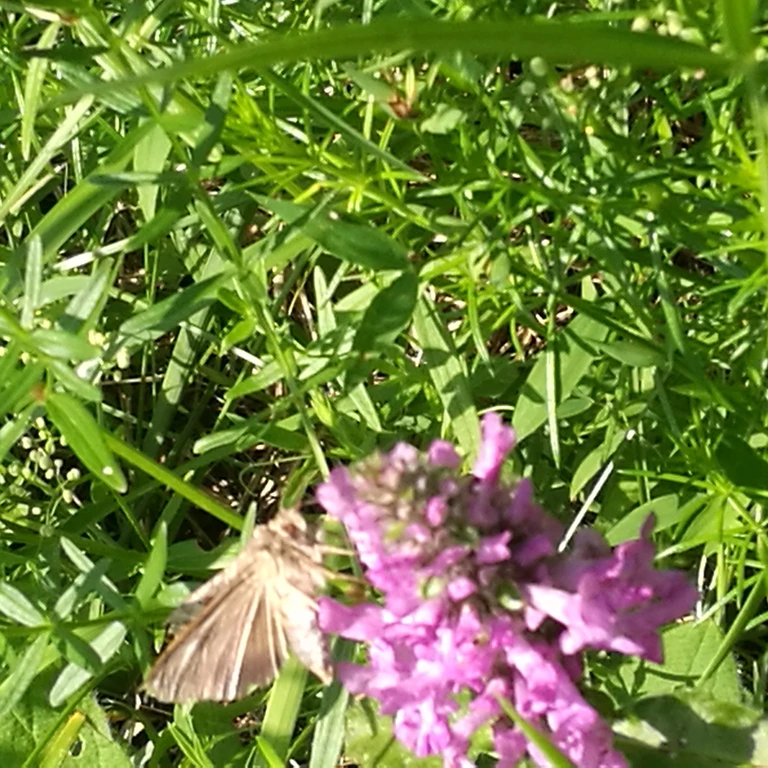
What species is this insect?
Autographa gamma
